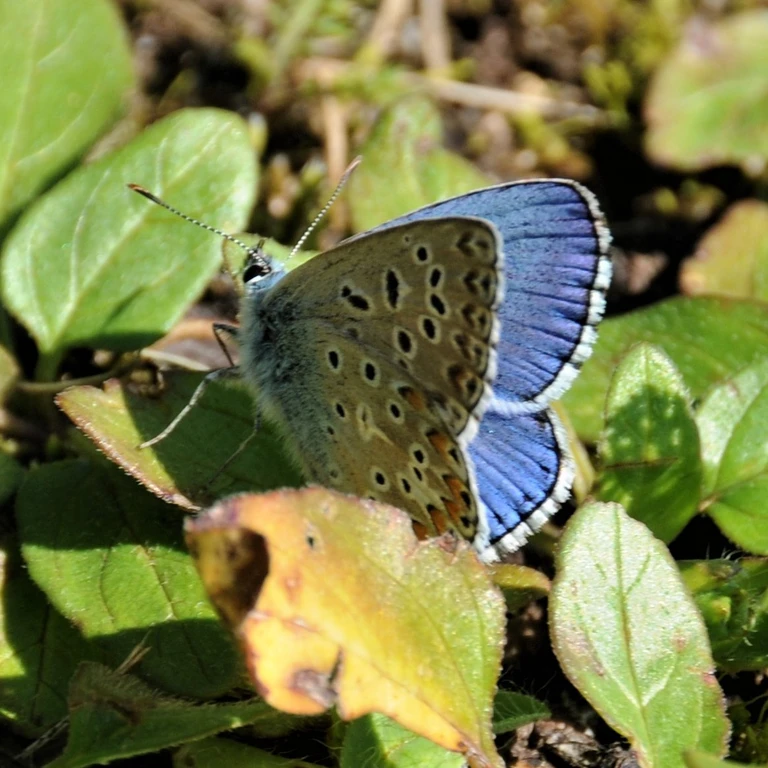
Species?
Lysandra bellargus
